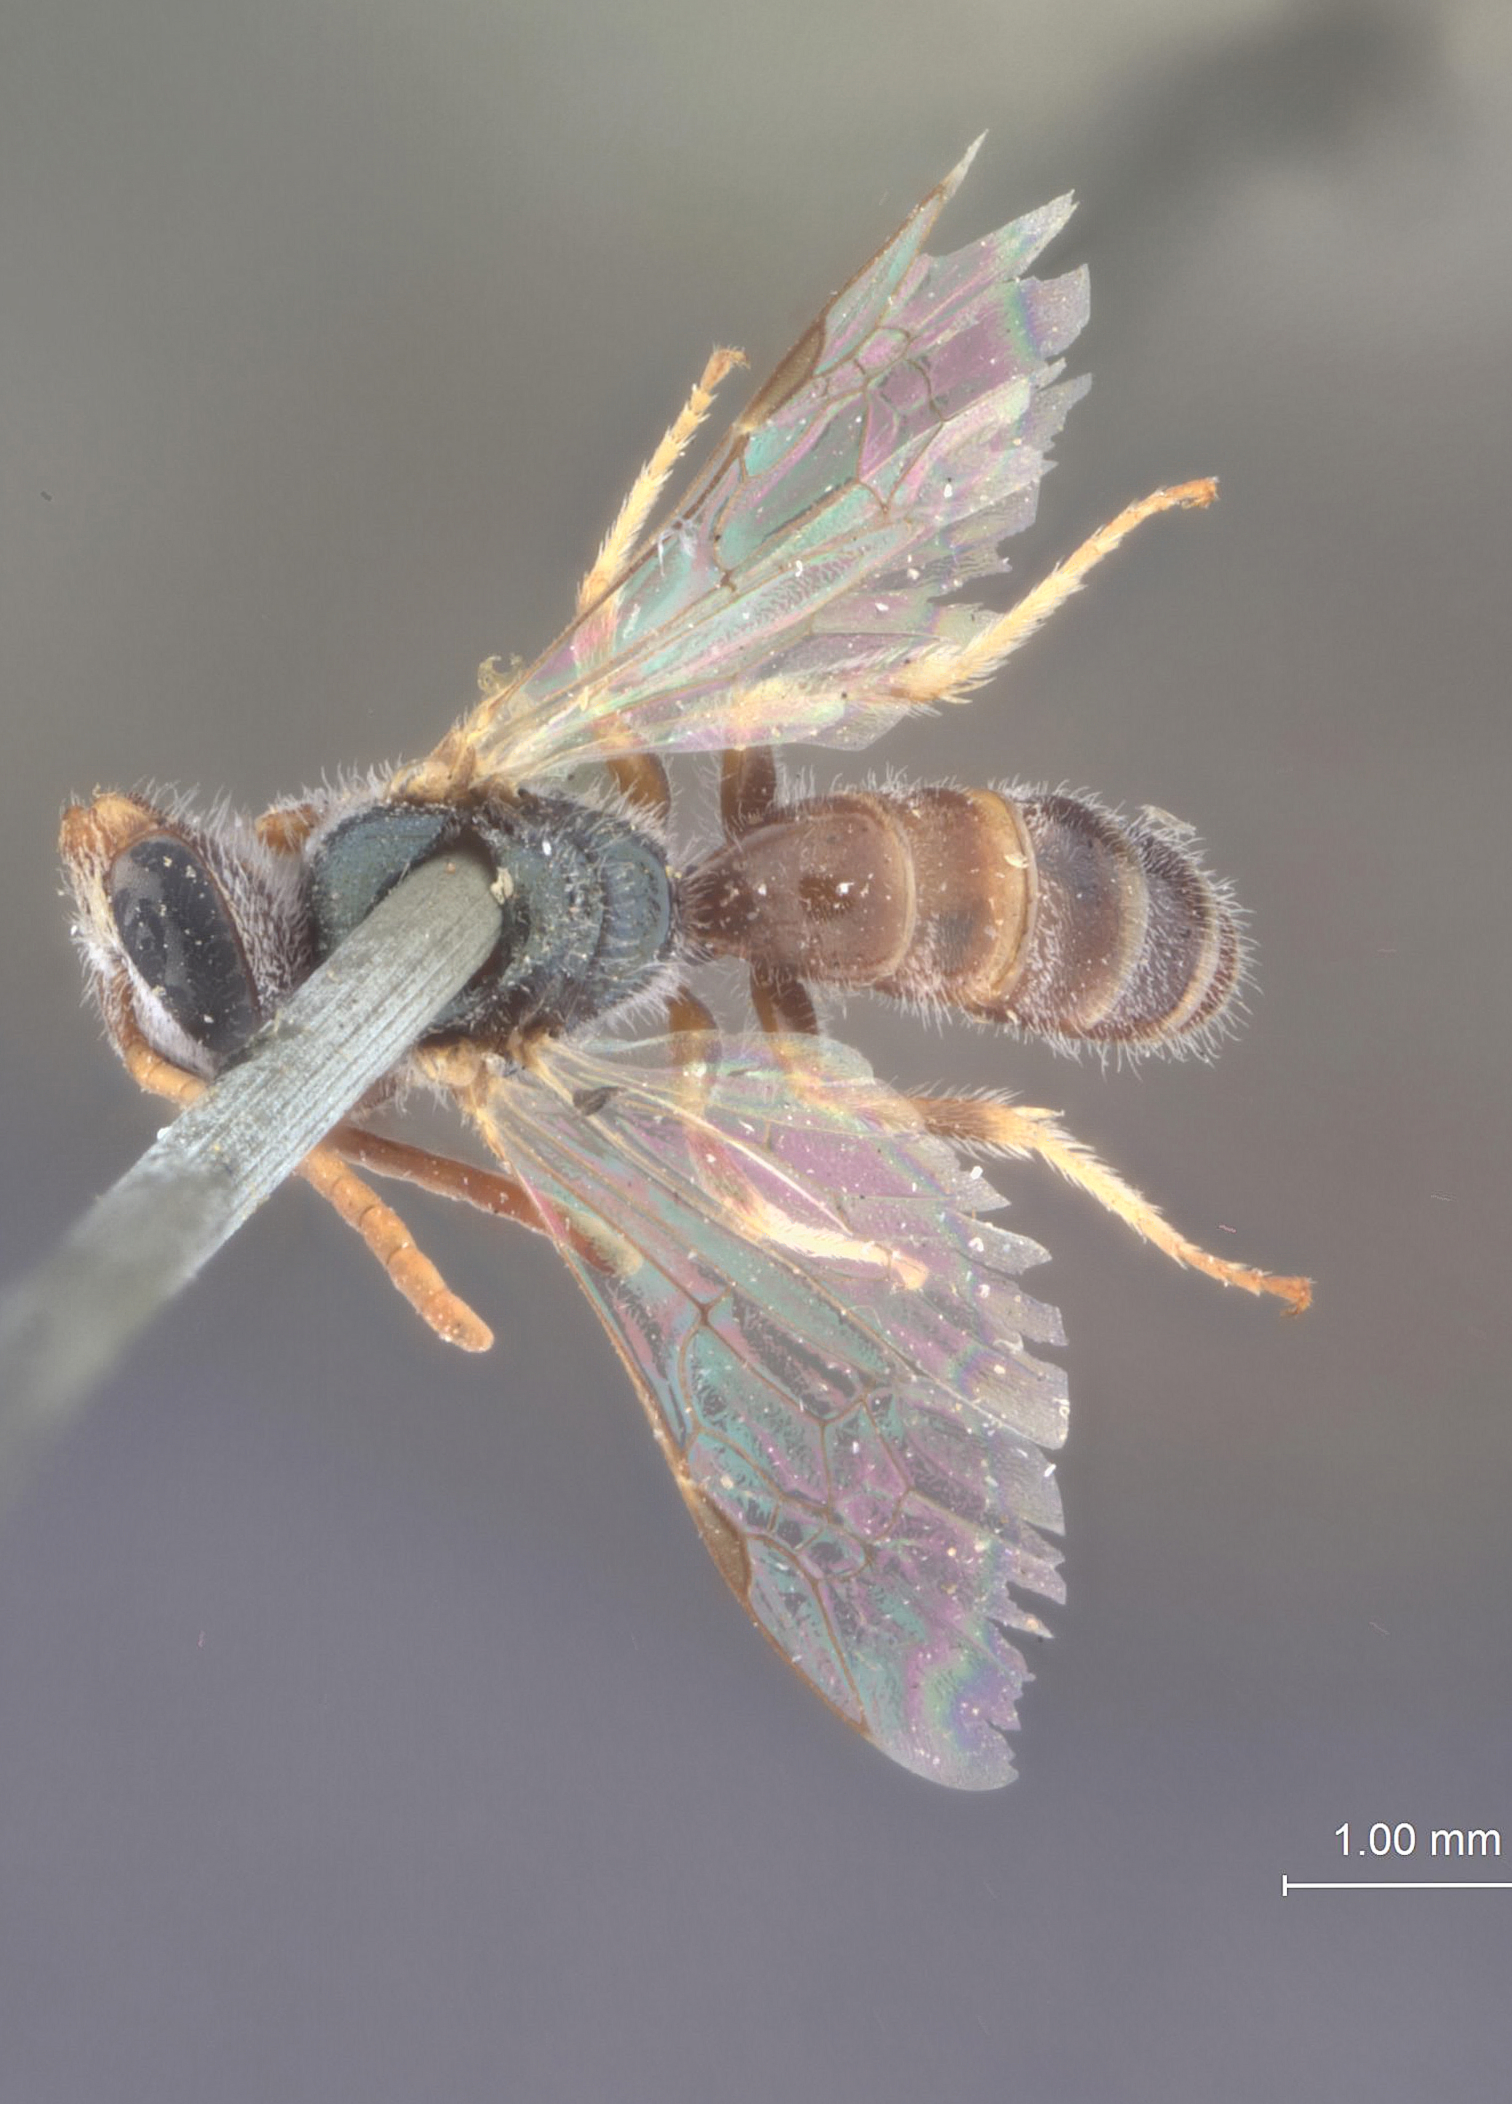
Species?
Halictus perexiguus
